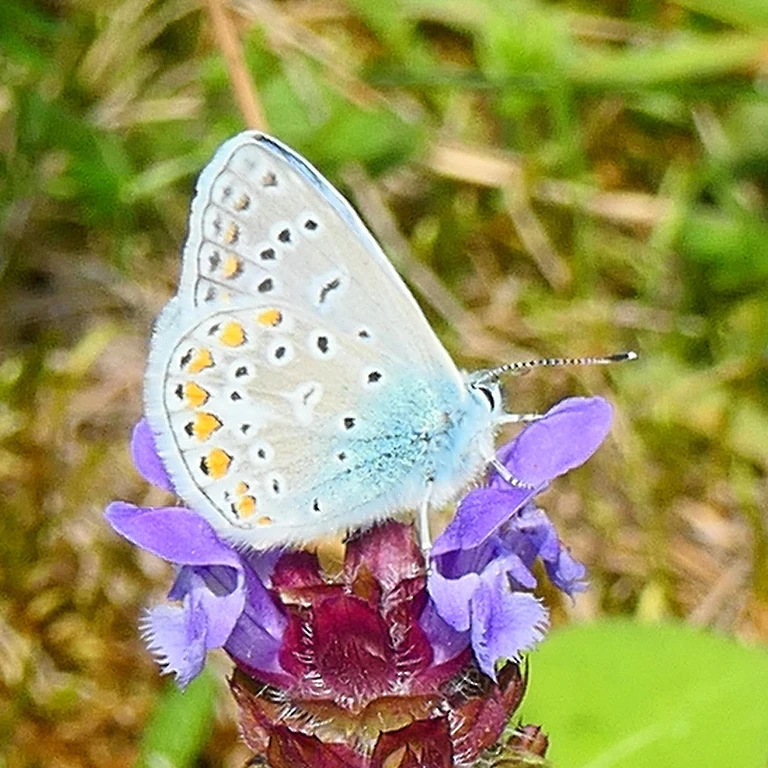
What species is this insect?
Polyommatus icarus
